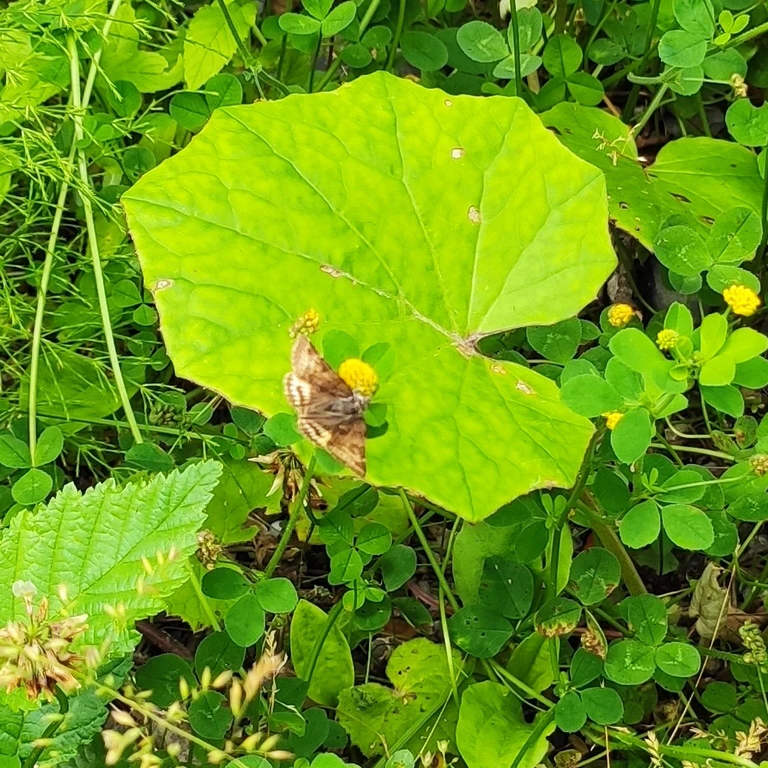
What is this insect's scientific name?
Euclidia glyphica
